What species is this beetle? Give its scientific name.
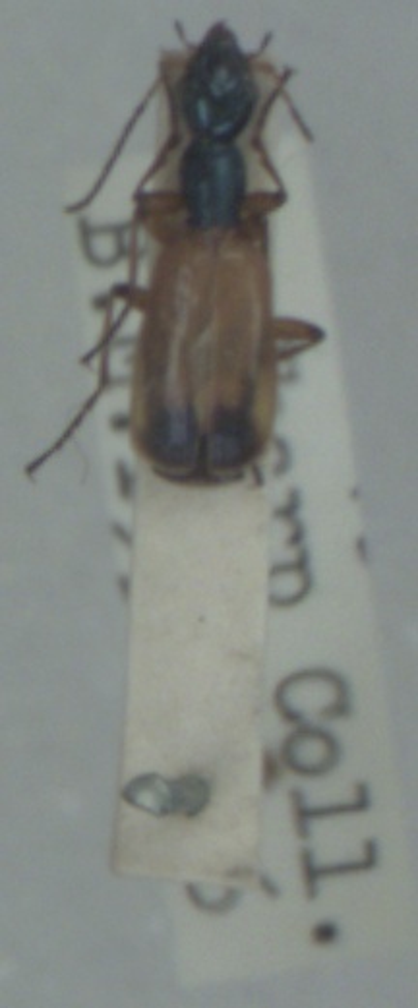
Odacantha melanura
